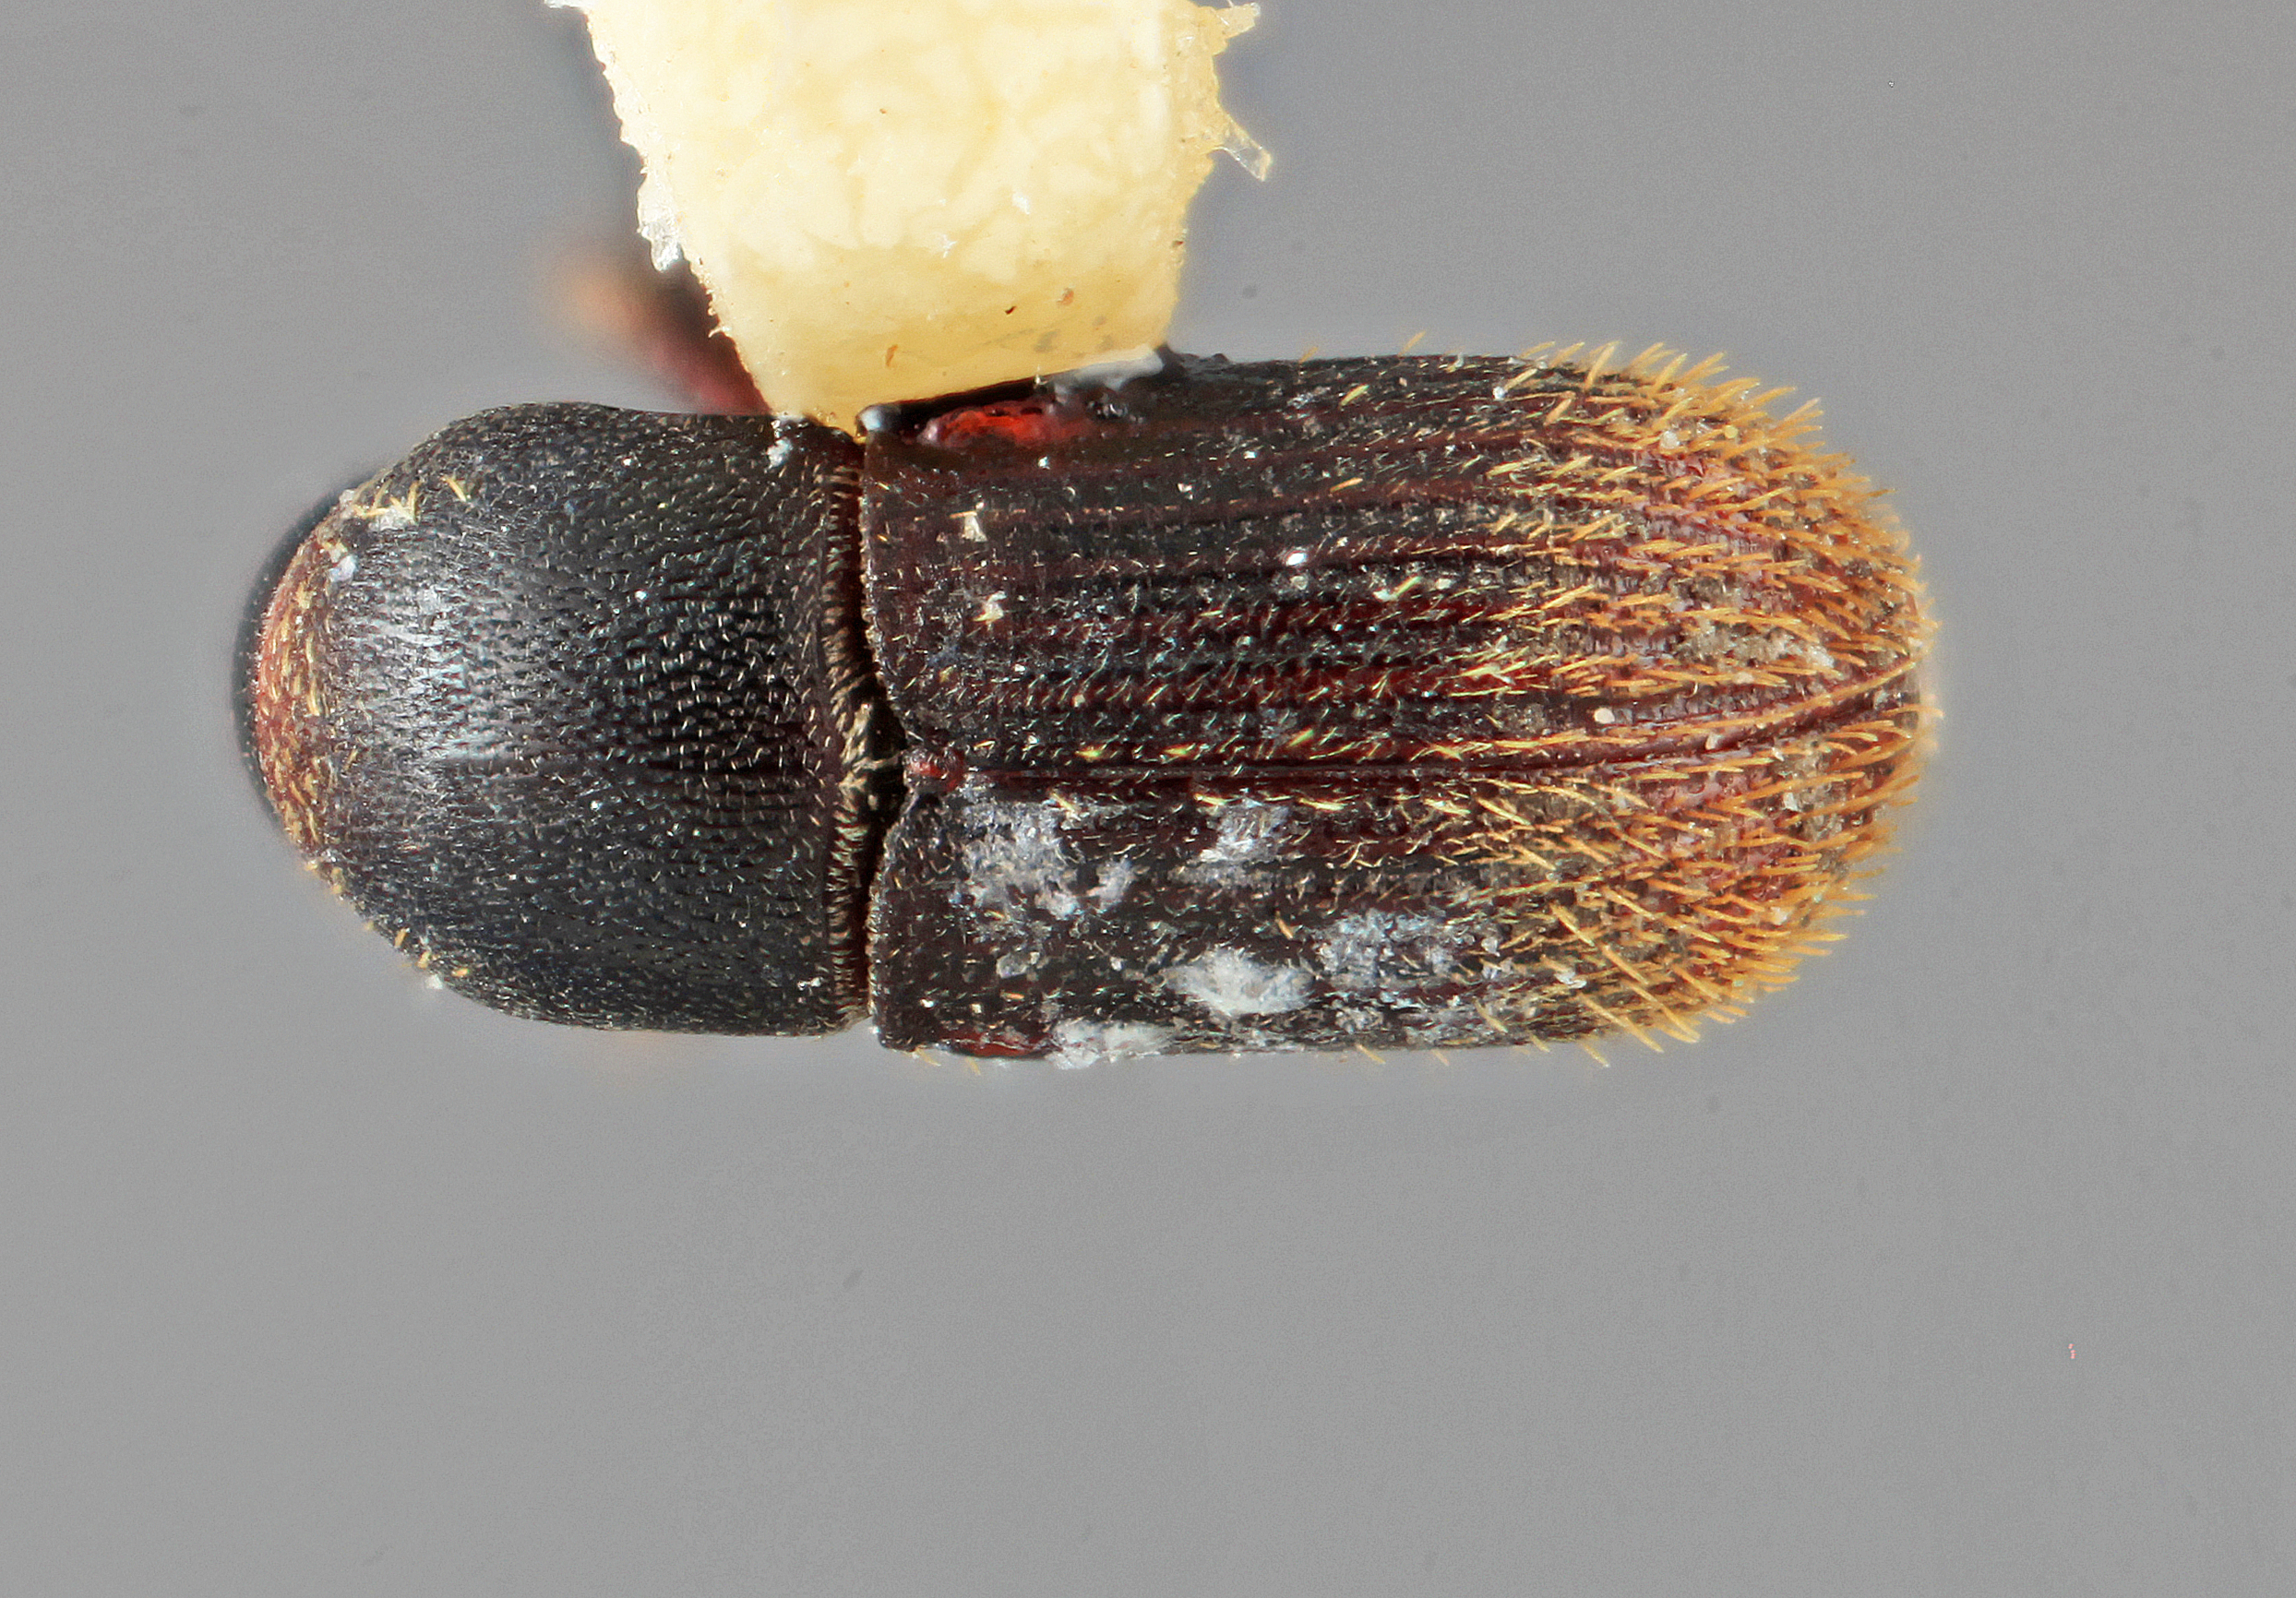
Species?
Cnesinus frontalis
